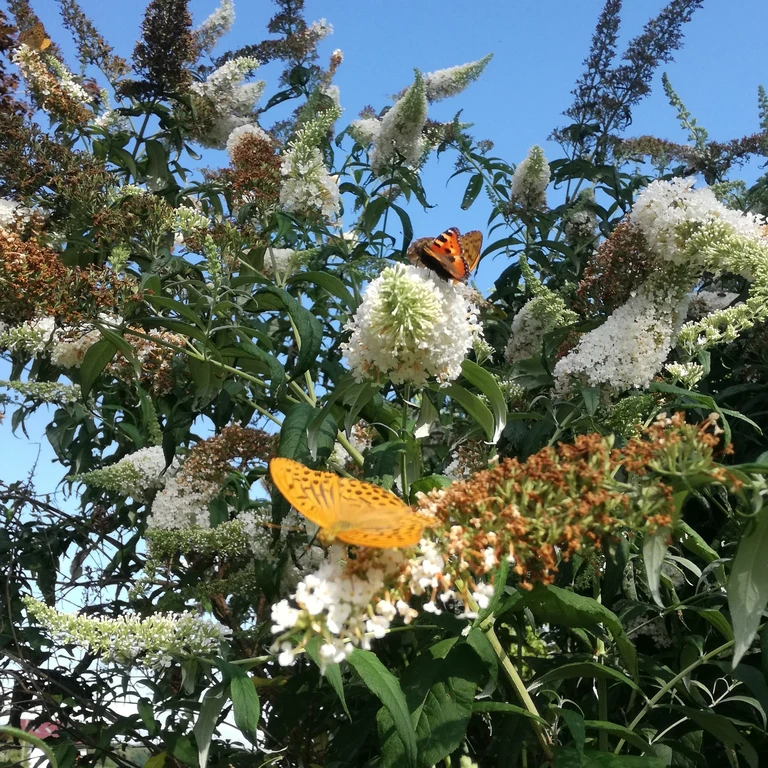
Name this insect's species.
Argynnis paphia
